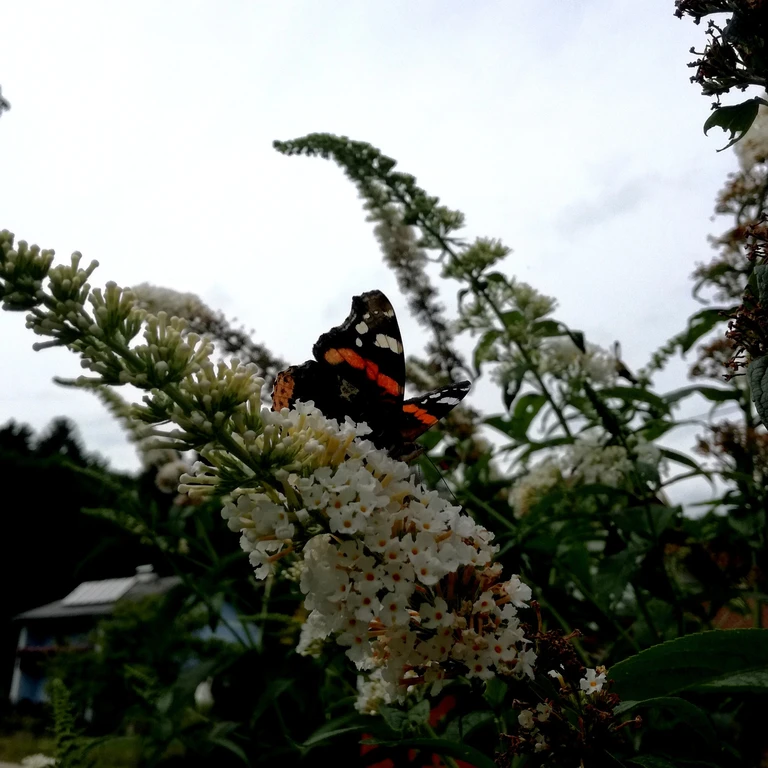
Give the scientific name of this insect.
Vanessa atalanta
